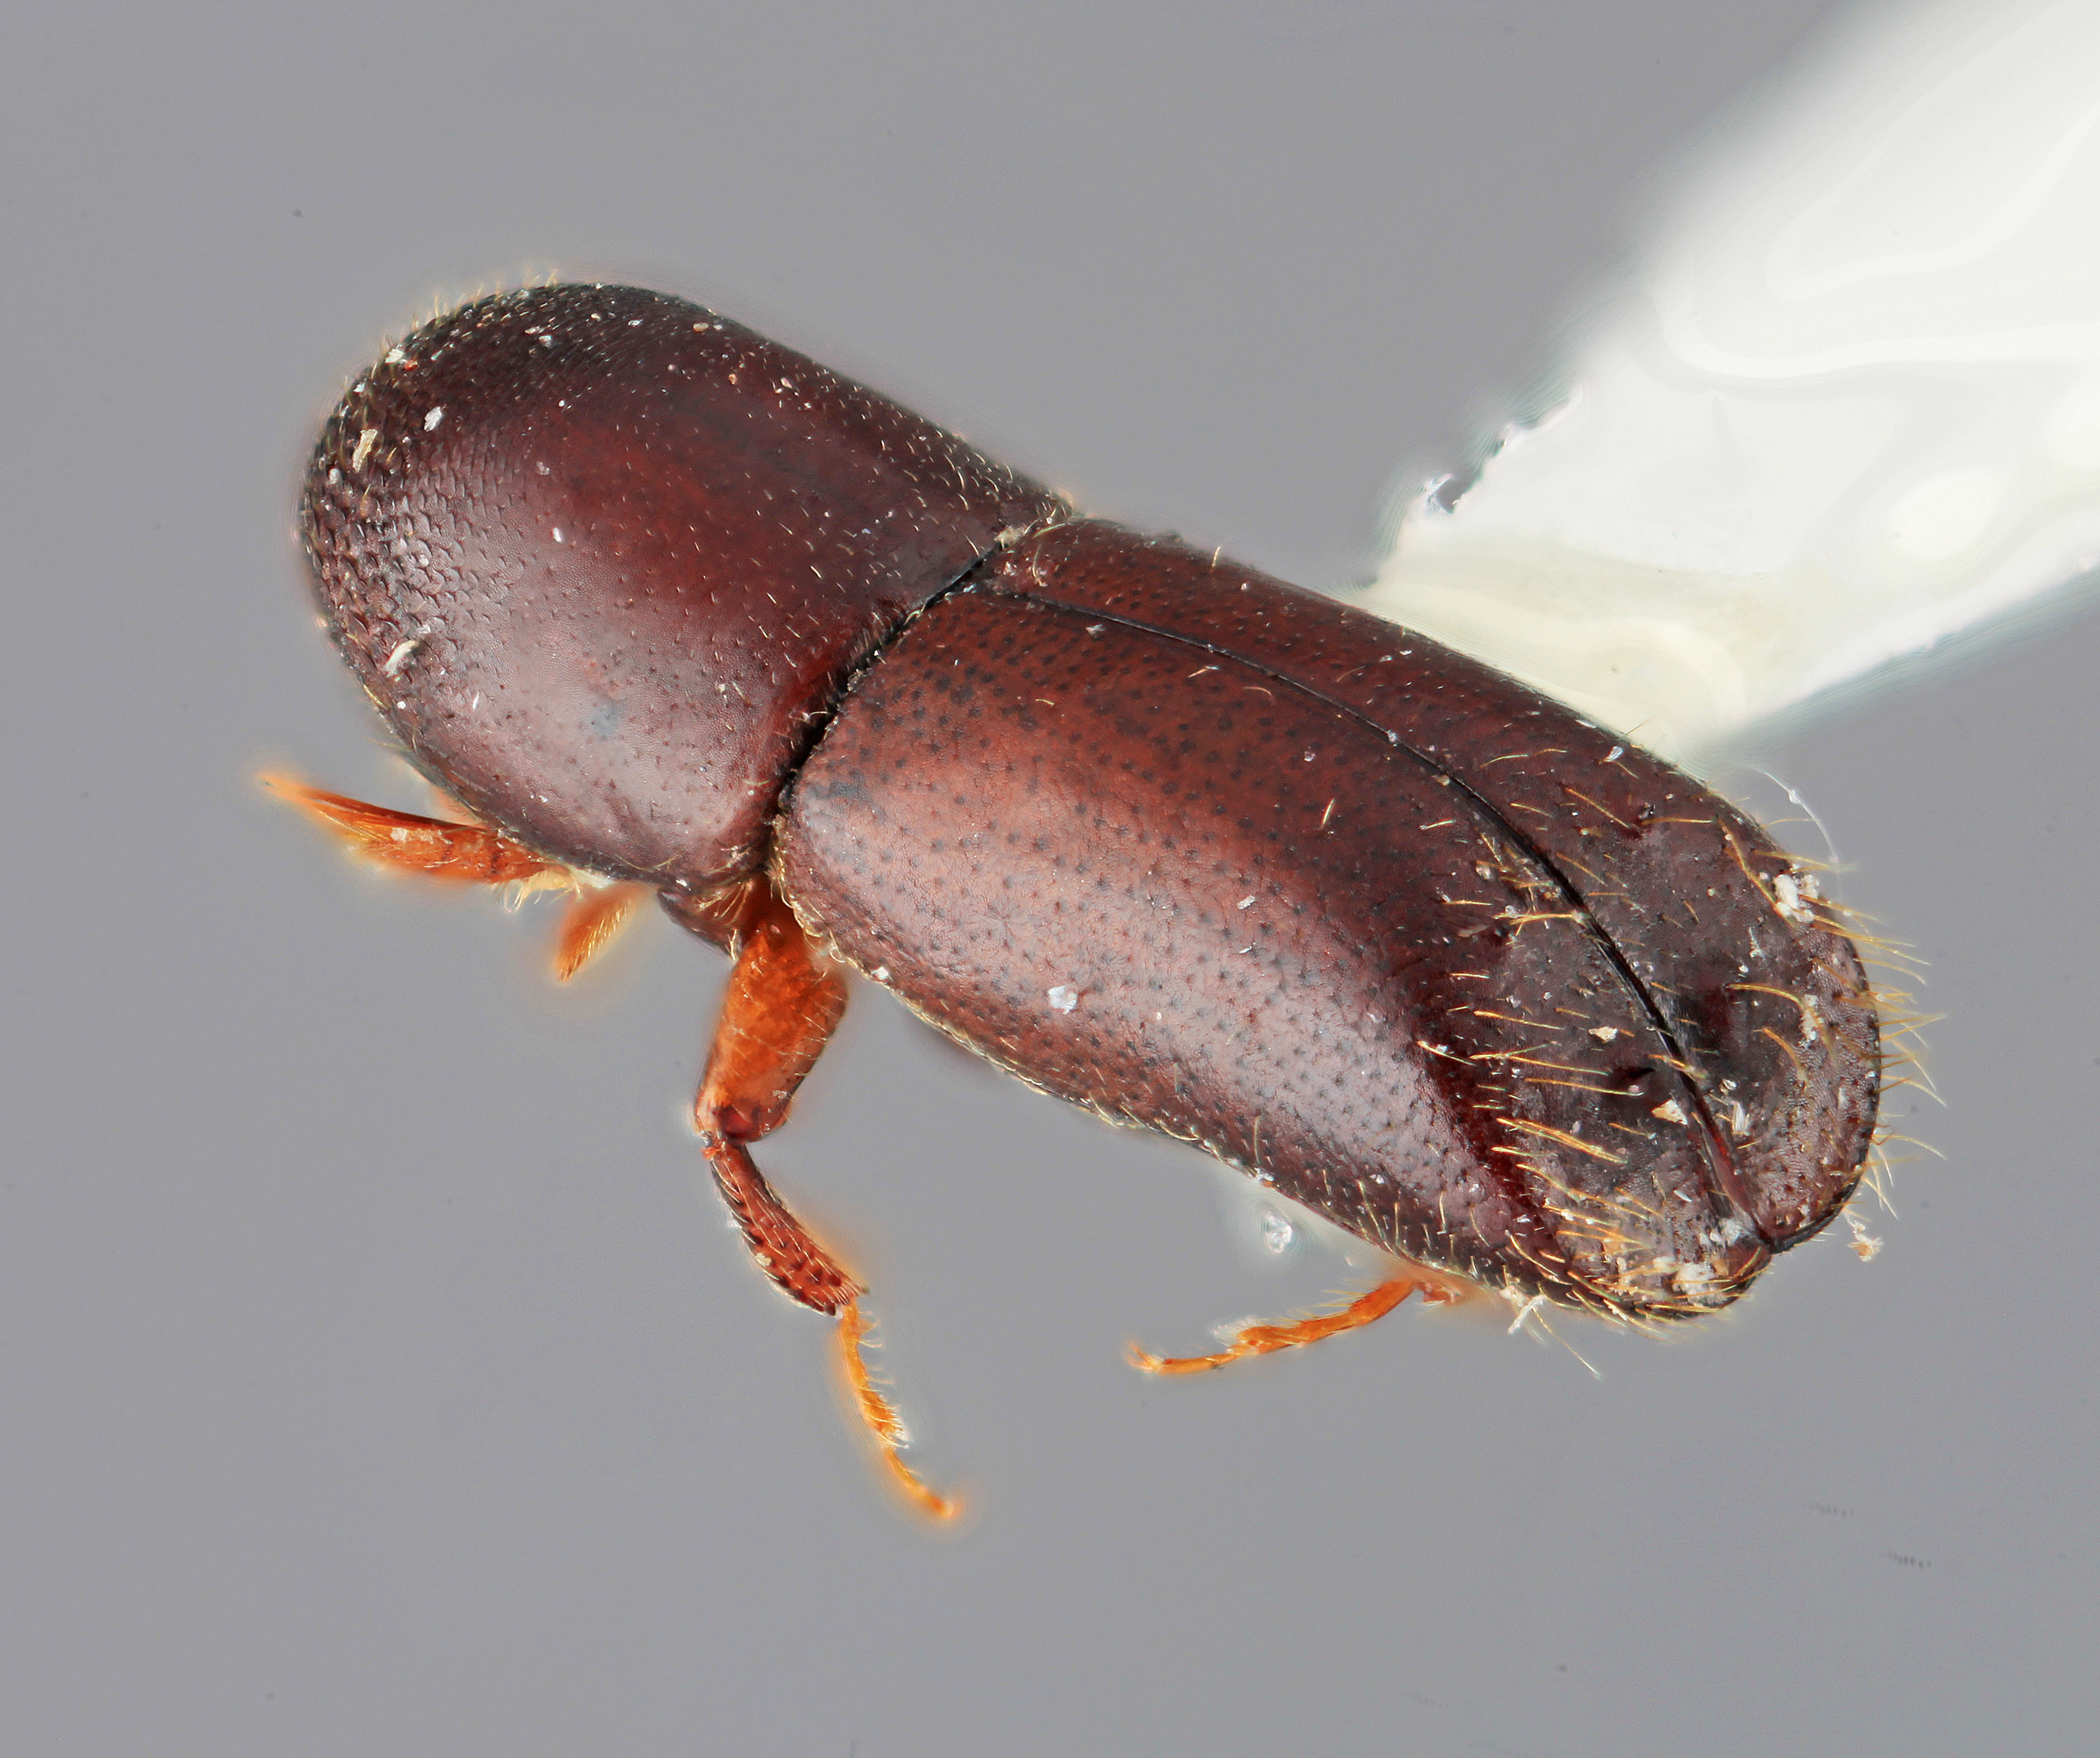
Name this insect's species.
Monarthrum furnissi
